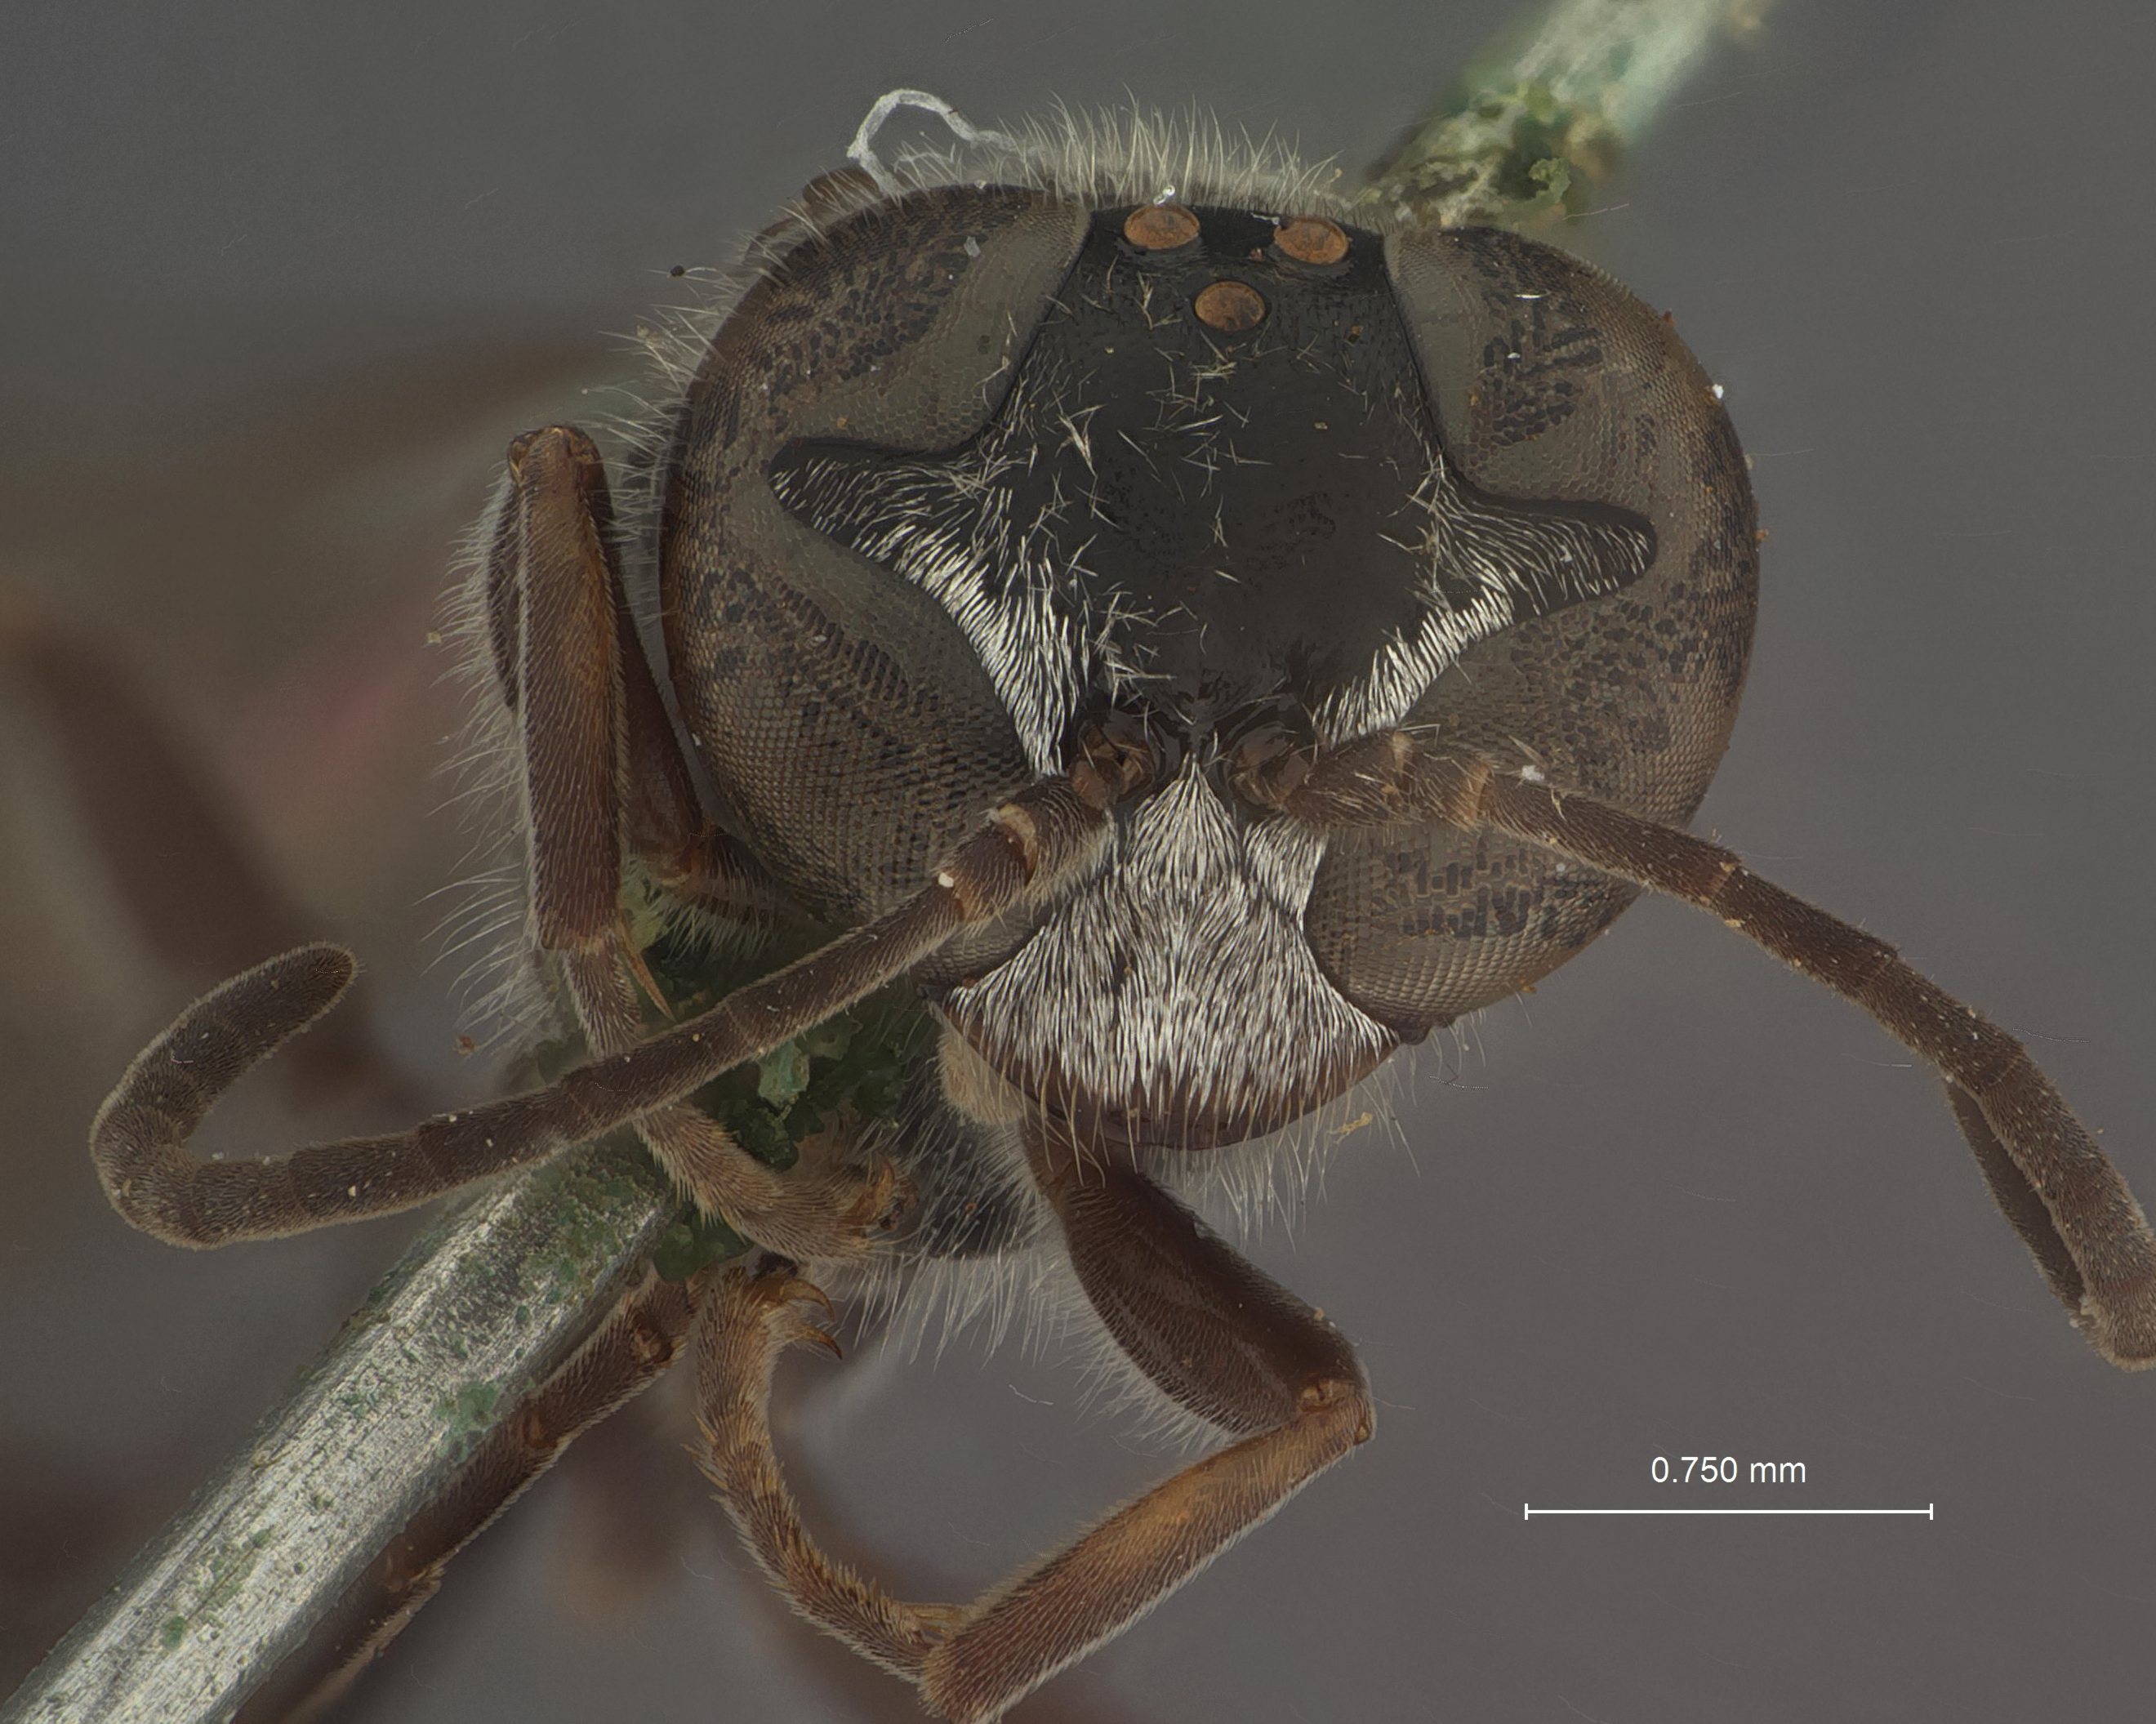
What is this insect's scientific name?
Trypoxylon melanocorne
